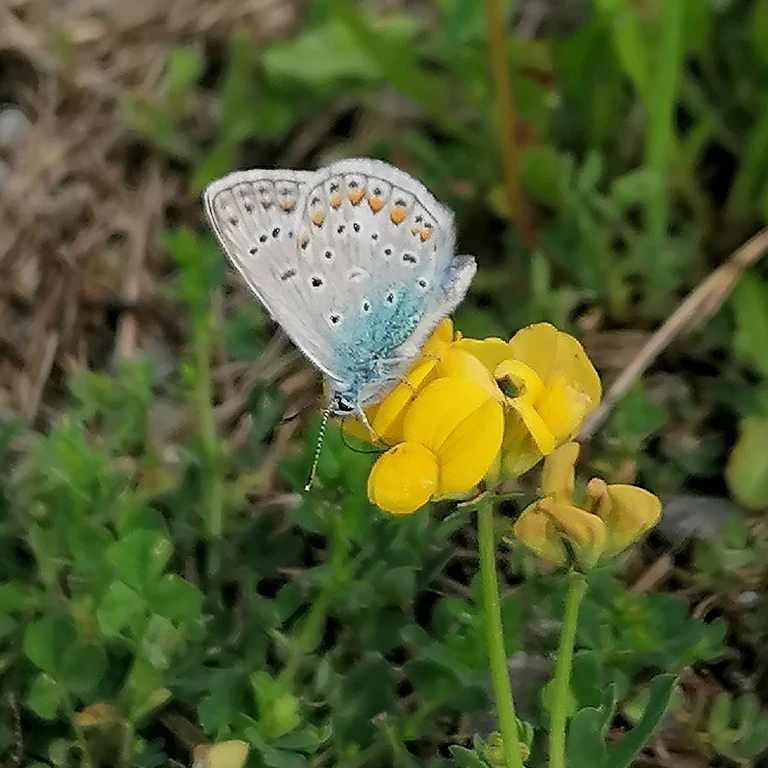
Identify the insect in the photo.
Polyommatus icarus
